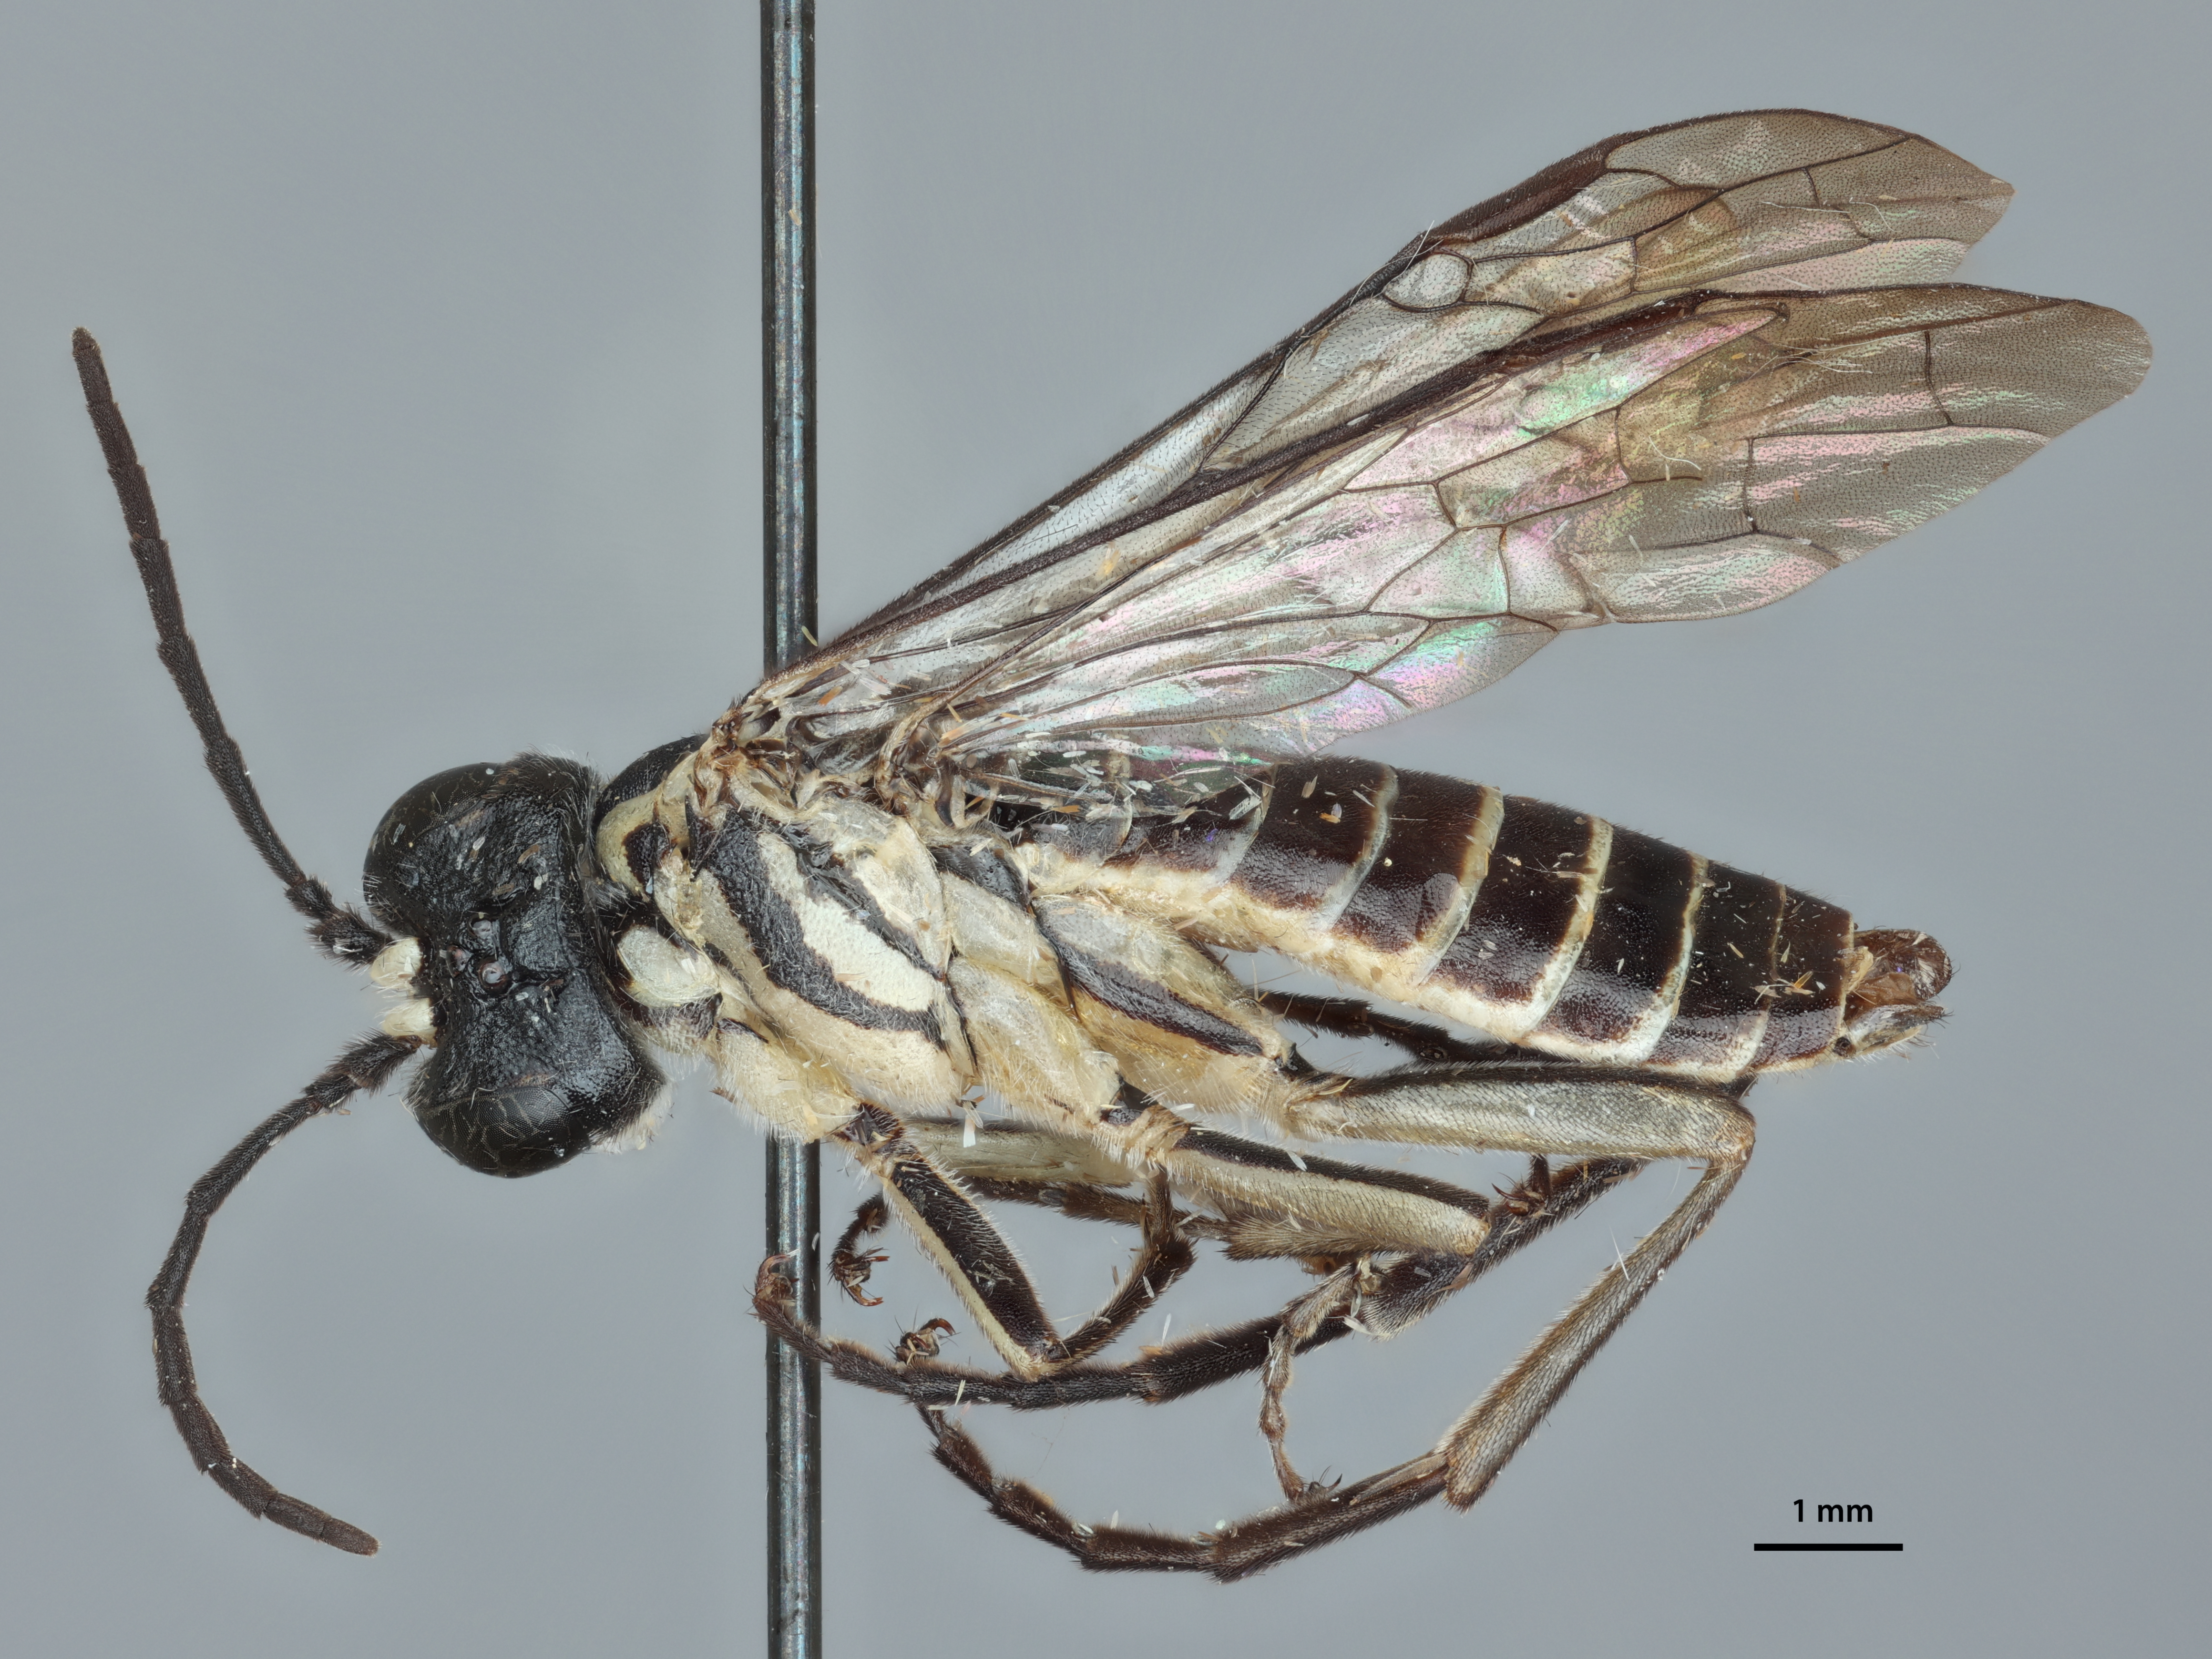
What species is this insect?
Tenthredo abruptifrons
